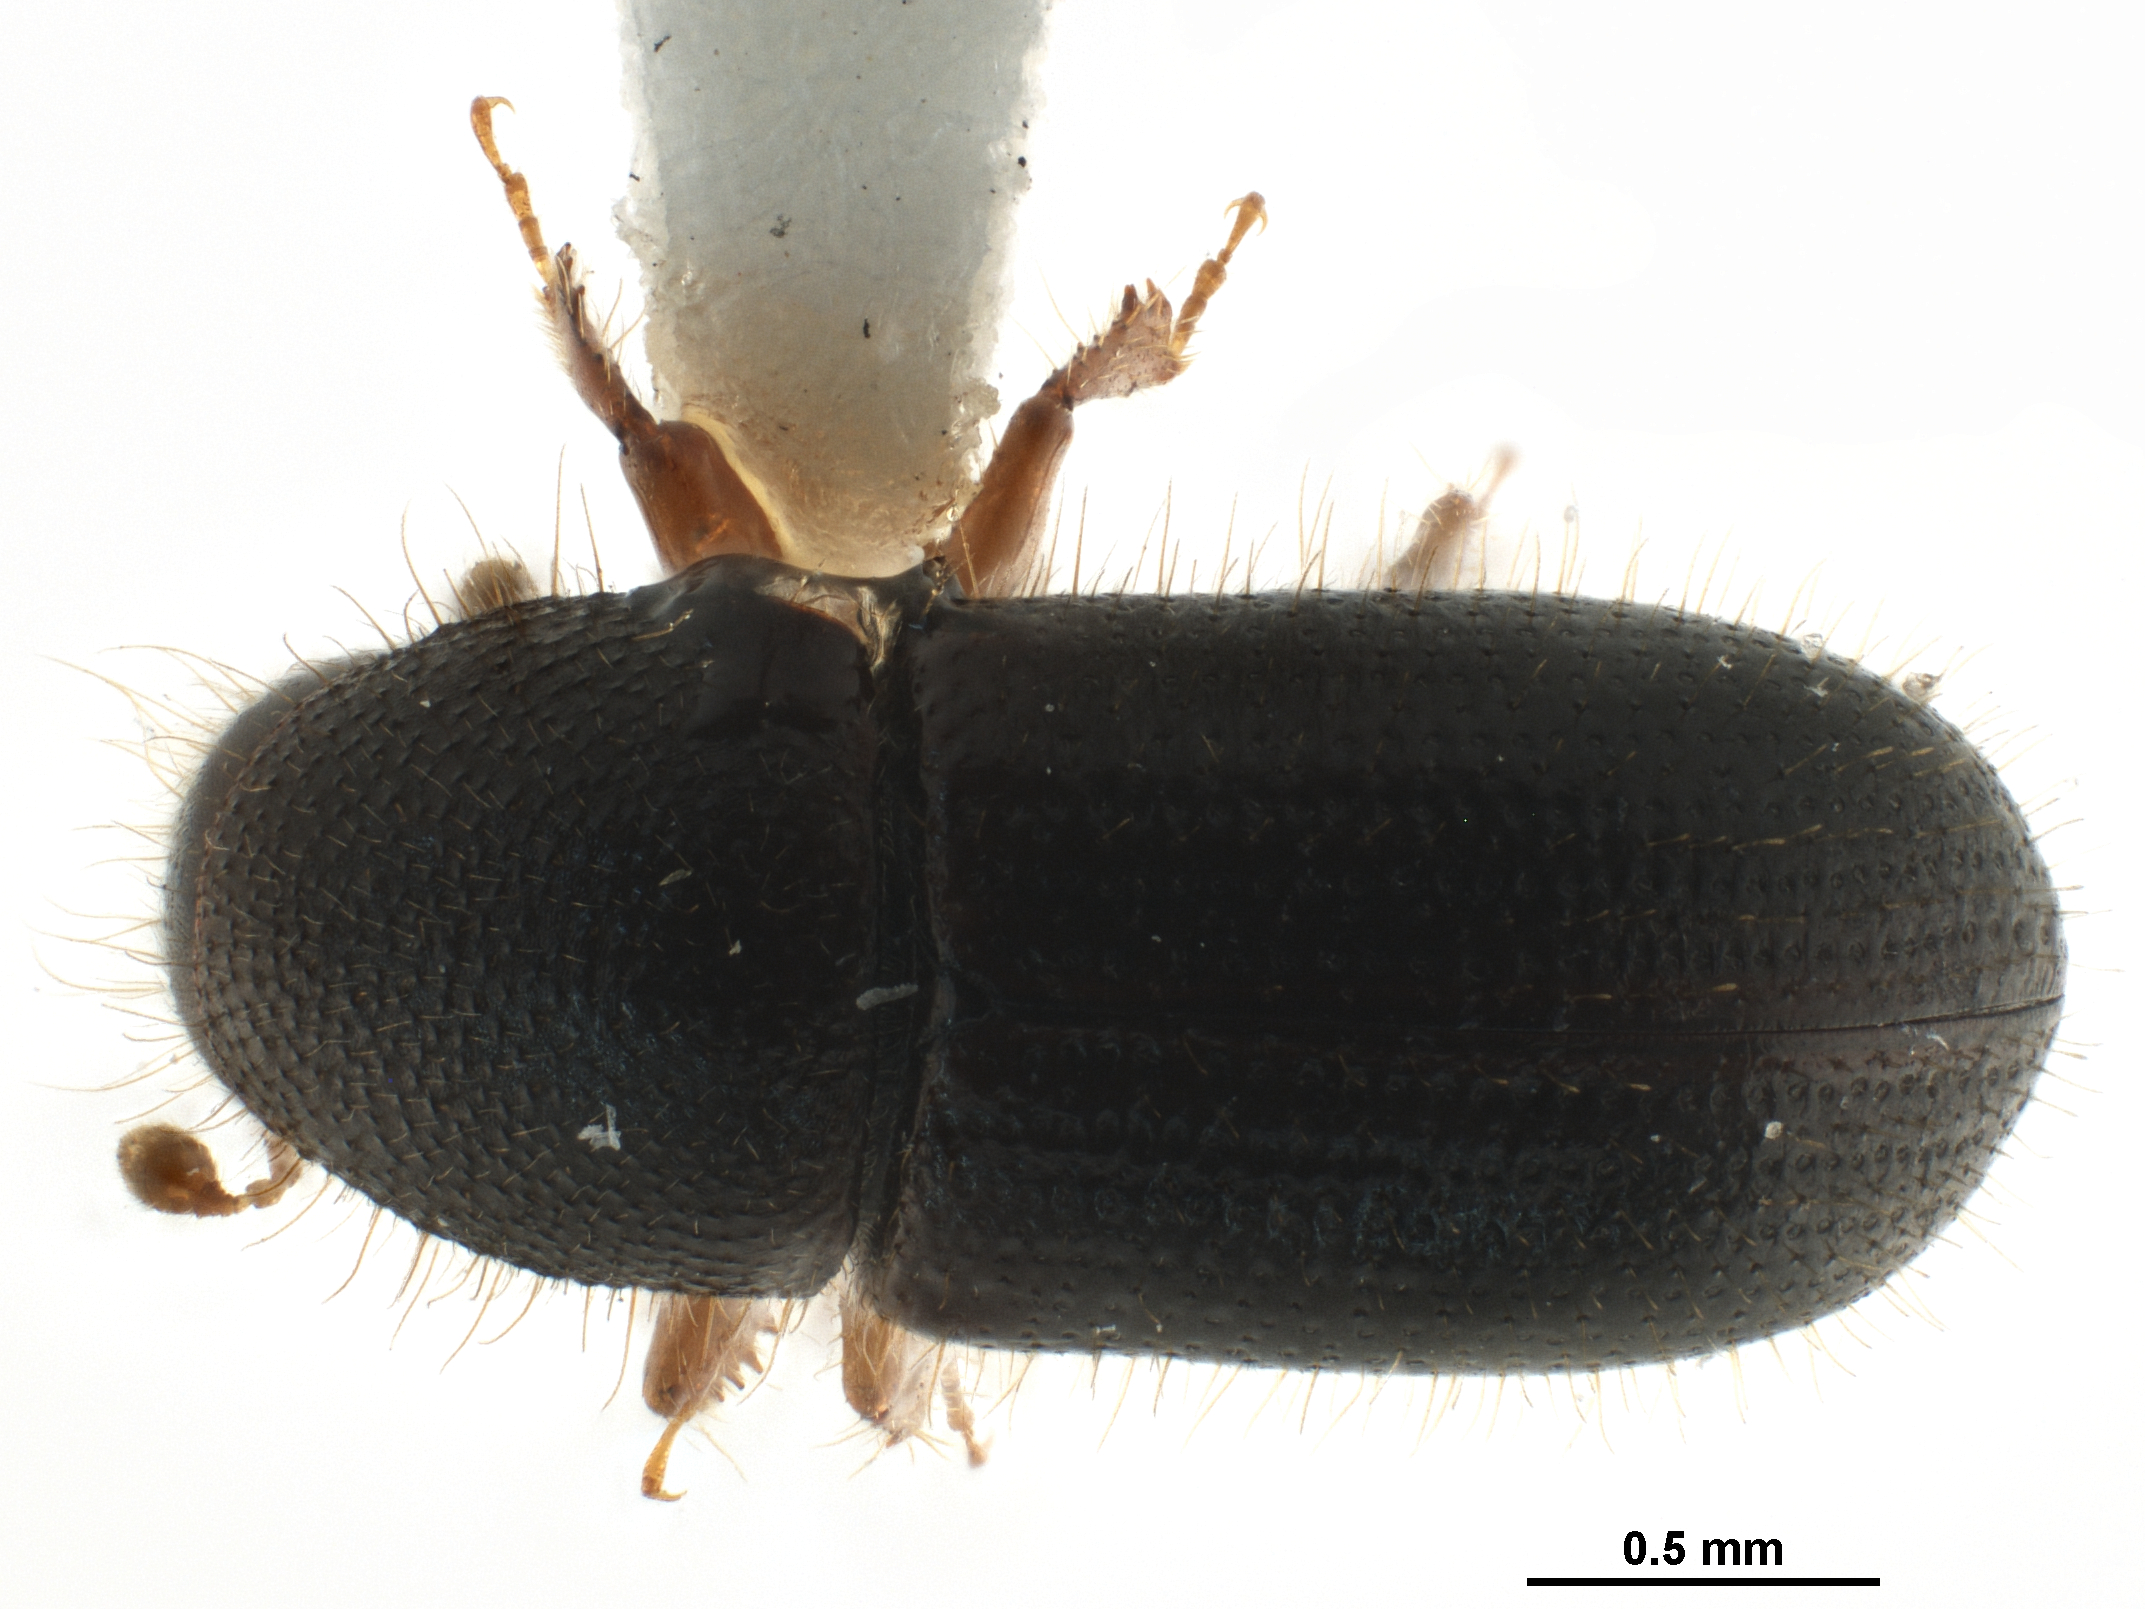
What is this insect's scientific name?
Coccotrypes pterydophytae
